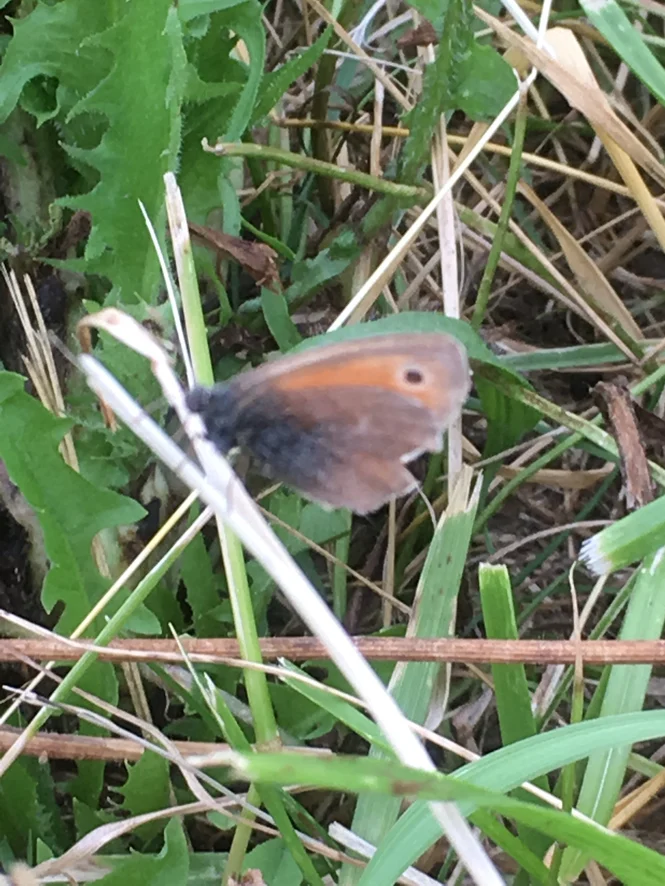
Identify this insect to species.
Coenonympha pamphilus
